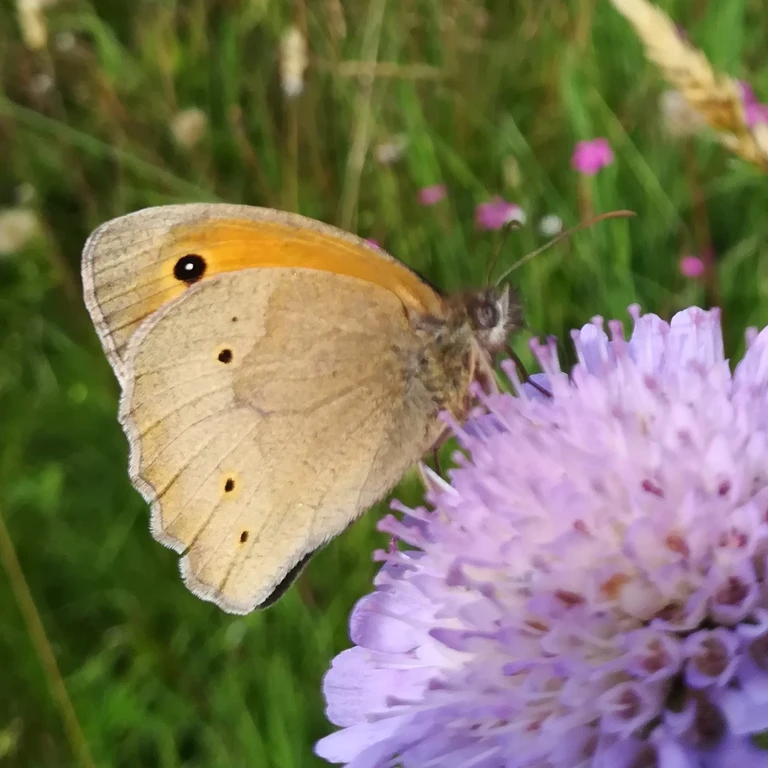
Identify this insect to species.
Maniola jurtina
